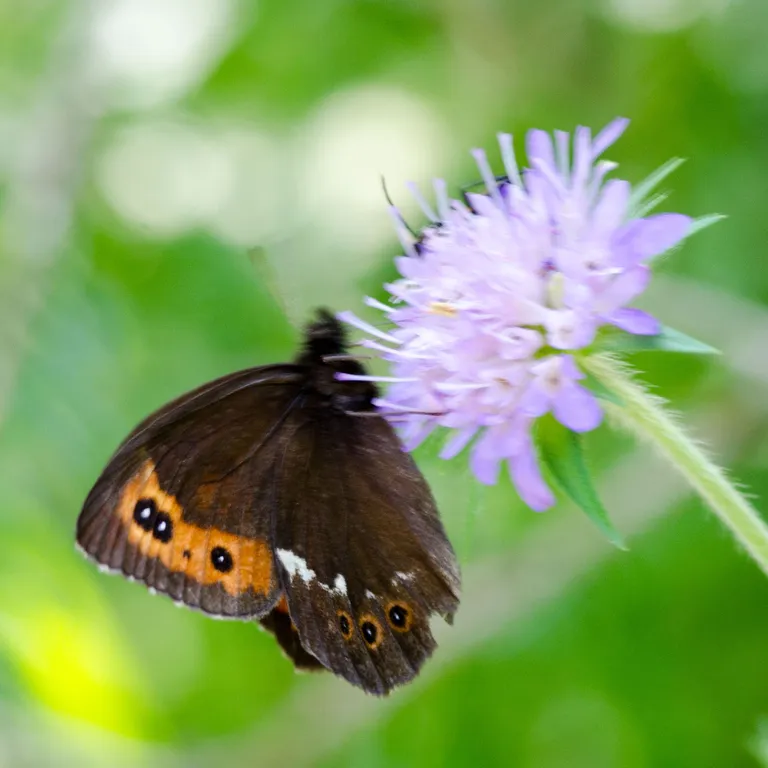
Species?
Erebia ligea
